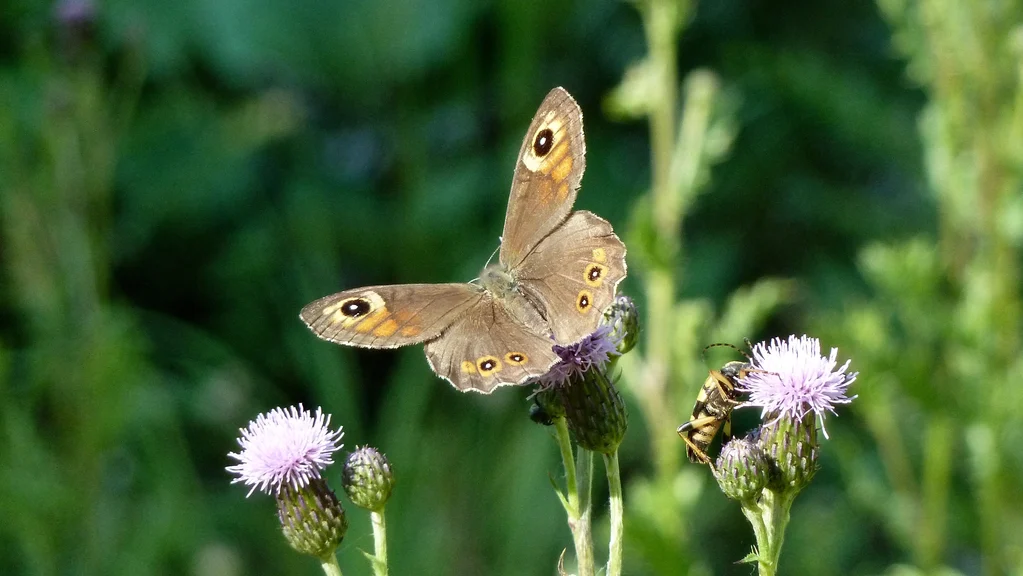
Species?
Lasiommata maera (also Pararge maera)
